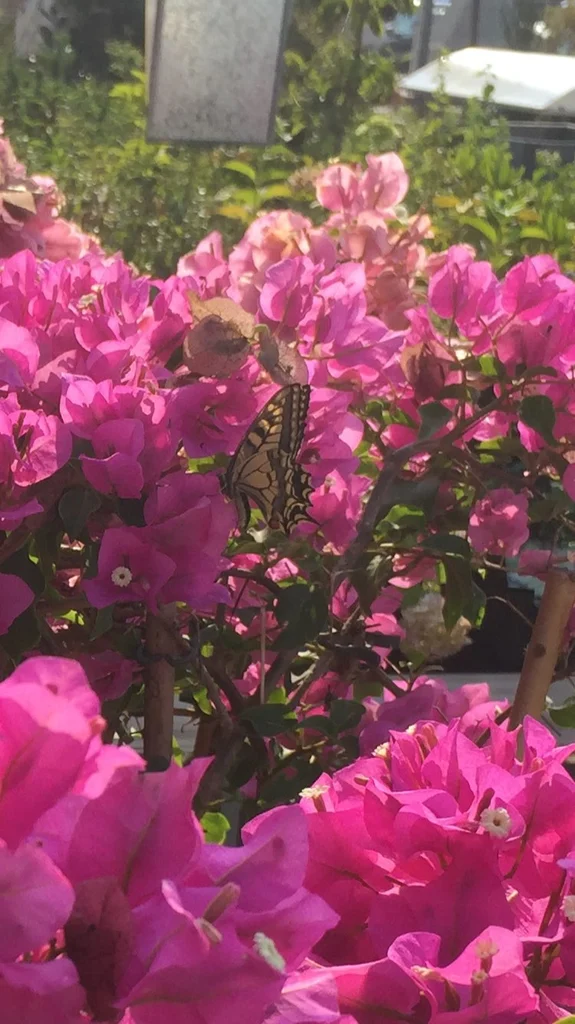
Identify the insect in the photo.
Papilio machaon
